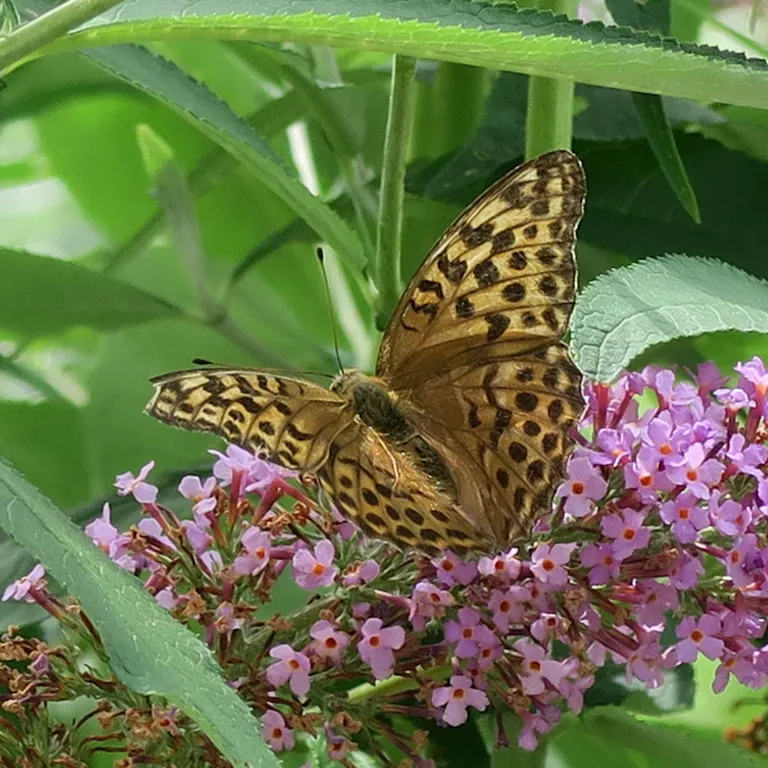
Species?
Argynnis paphia
